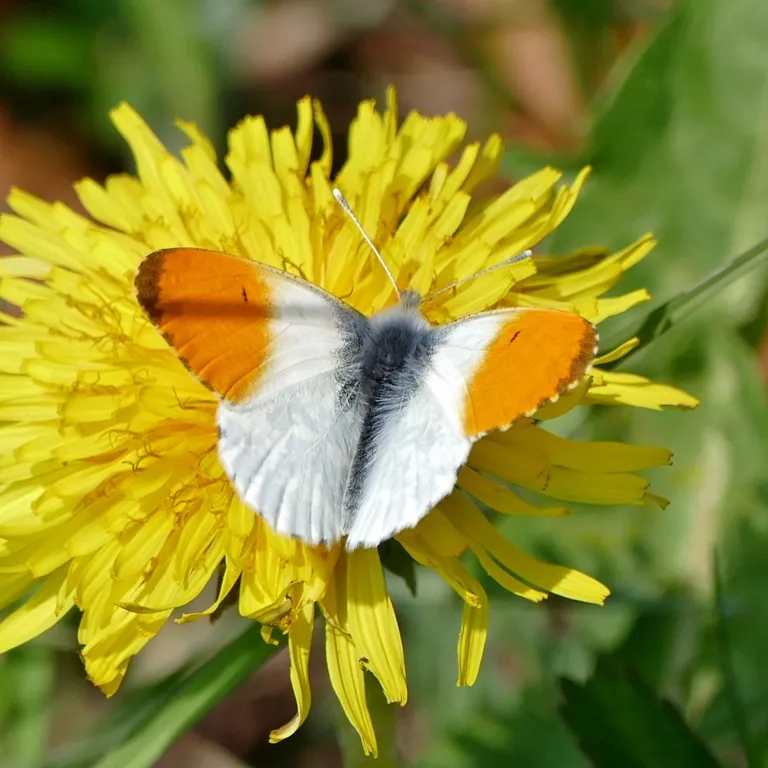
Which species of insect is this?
Anthocharis cardamines
